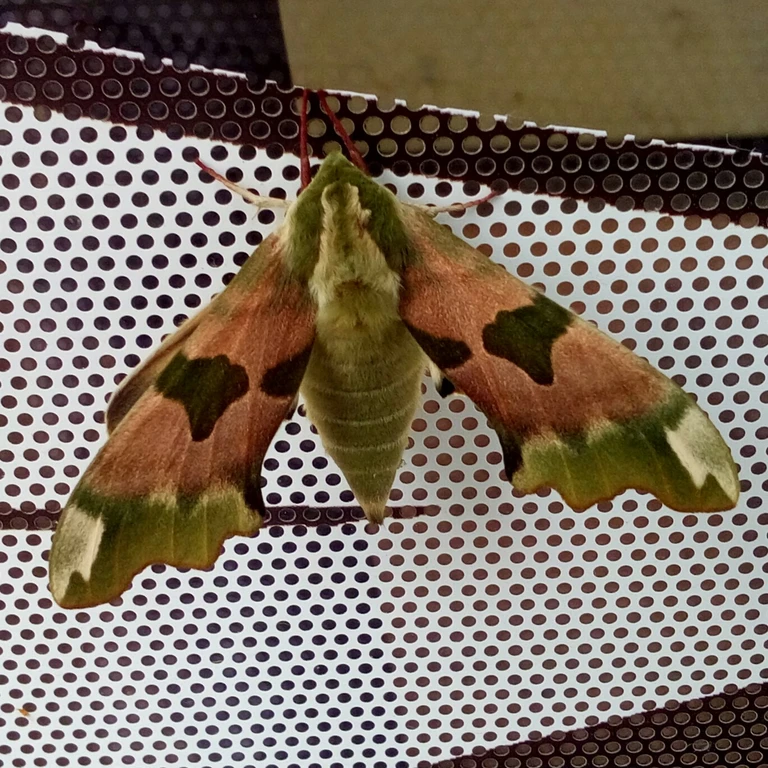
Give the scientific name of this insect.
Mimas tiliae
